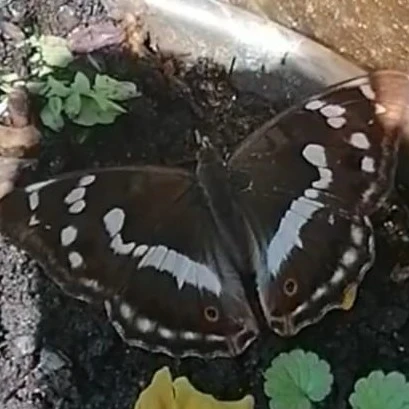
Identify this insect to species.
Apatura iris
